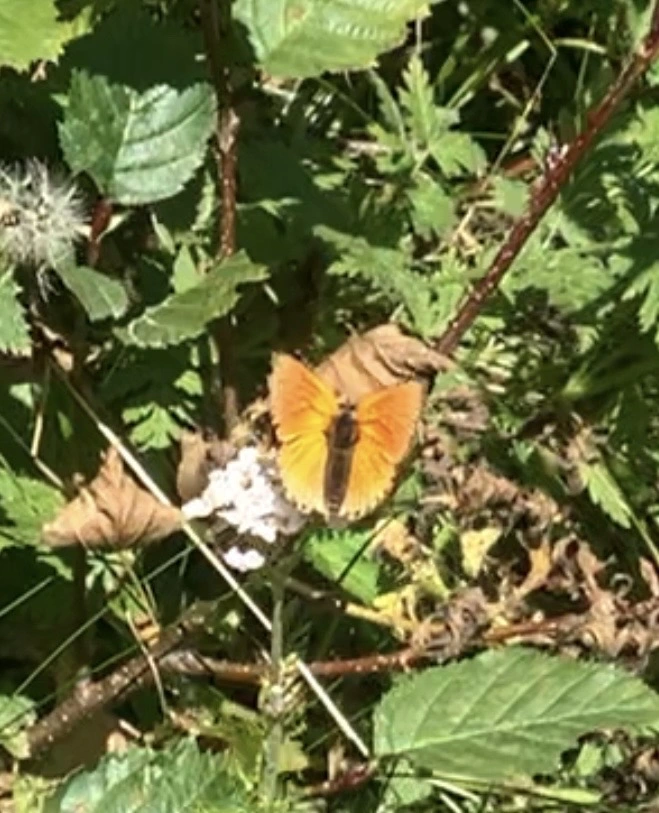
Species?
Lycaena virgaureae
